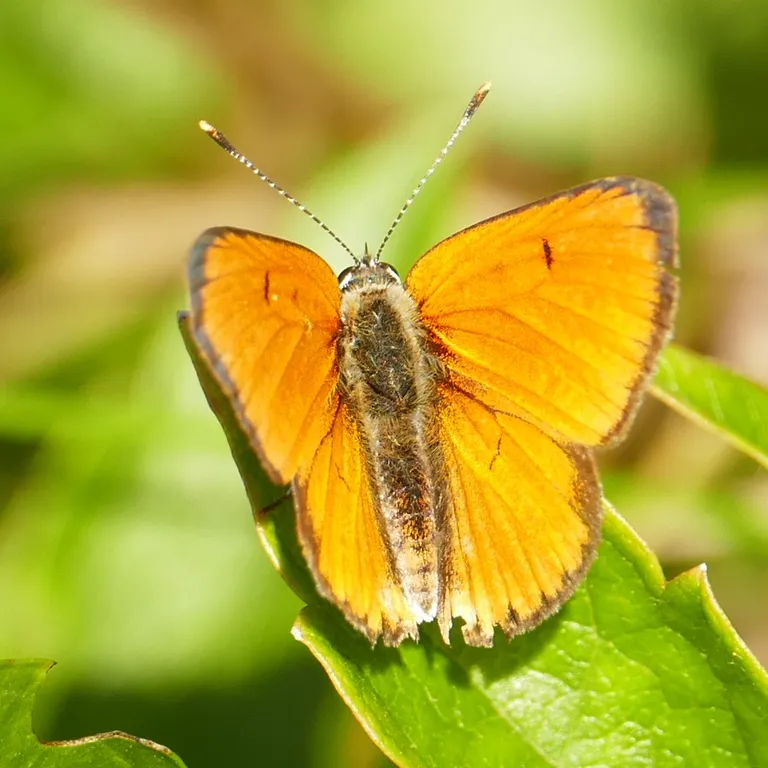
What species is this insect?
Lycaena dispar
